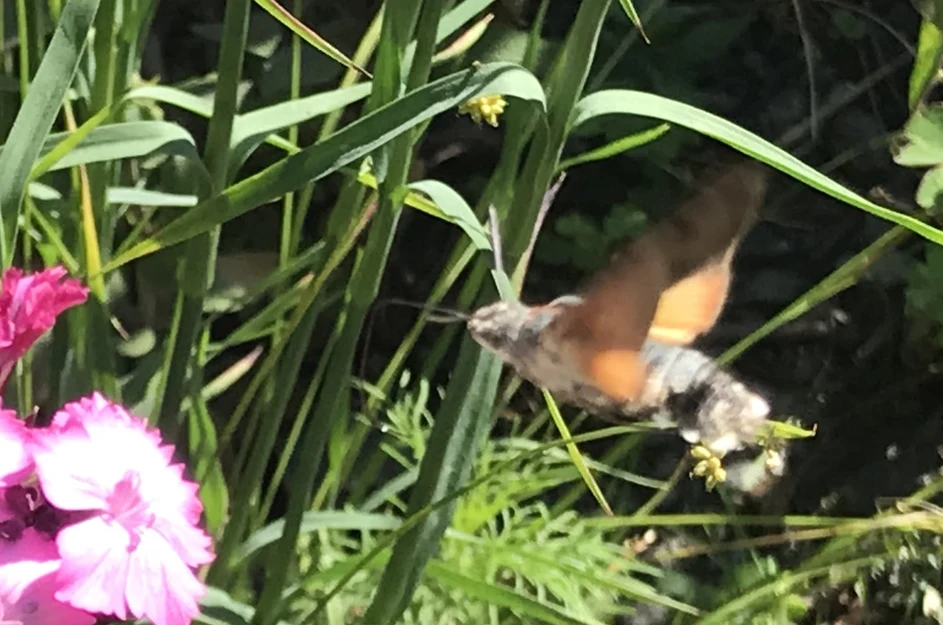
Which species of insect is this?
Macroglossum stellatarum
